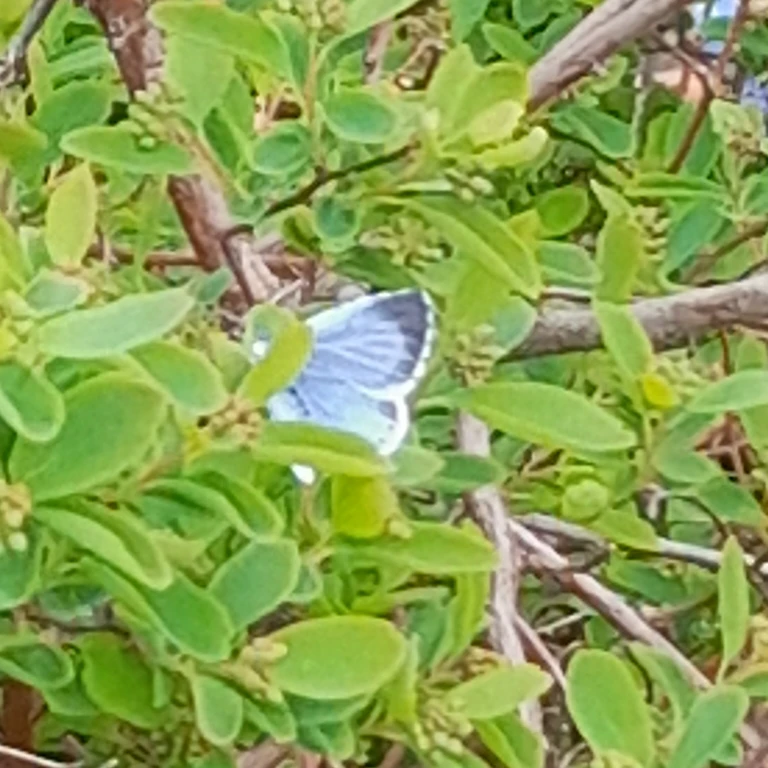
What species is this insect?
Celastrina argiolus
